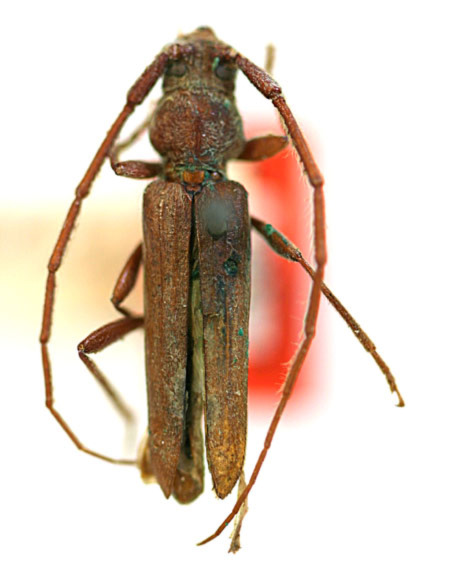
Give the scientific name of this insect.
Oeme rigida (also Oeme deserta)
